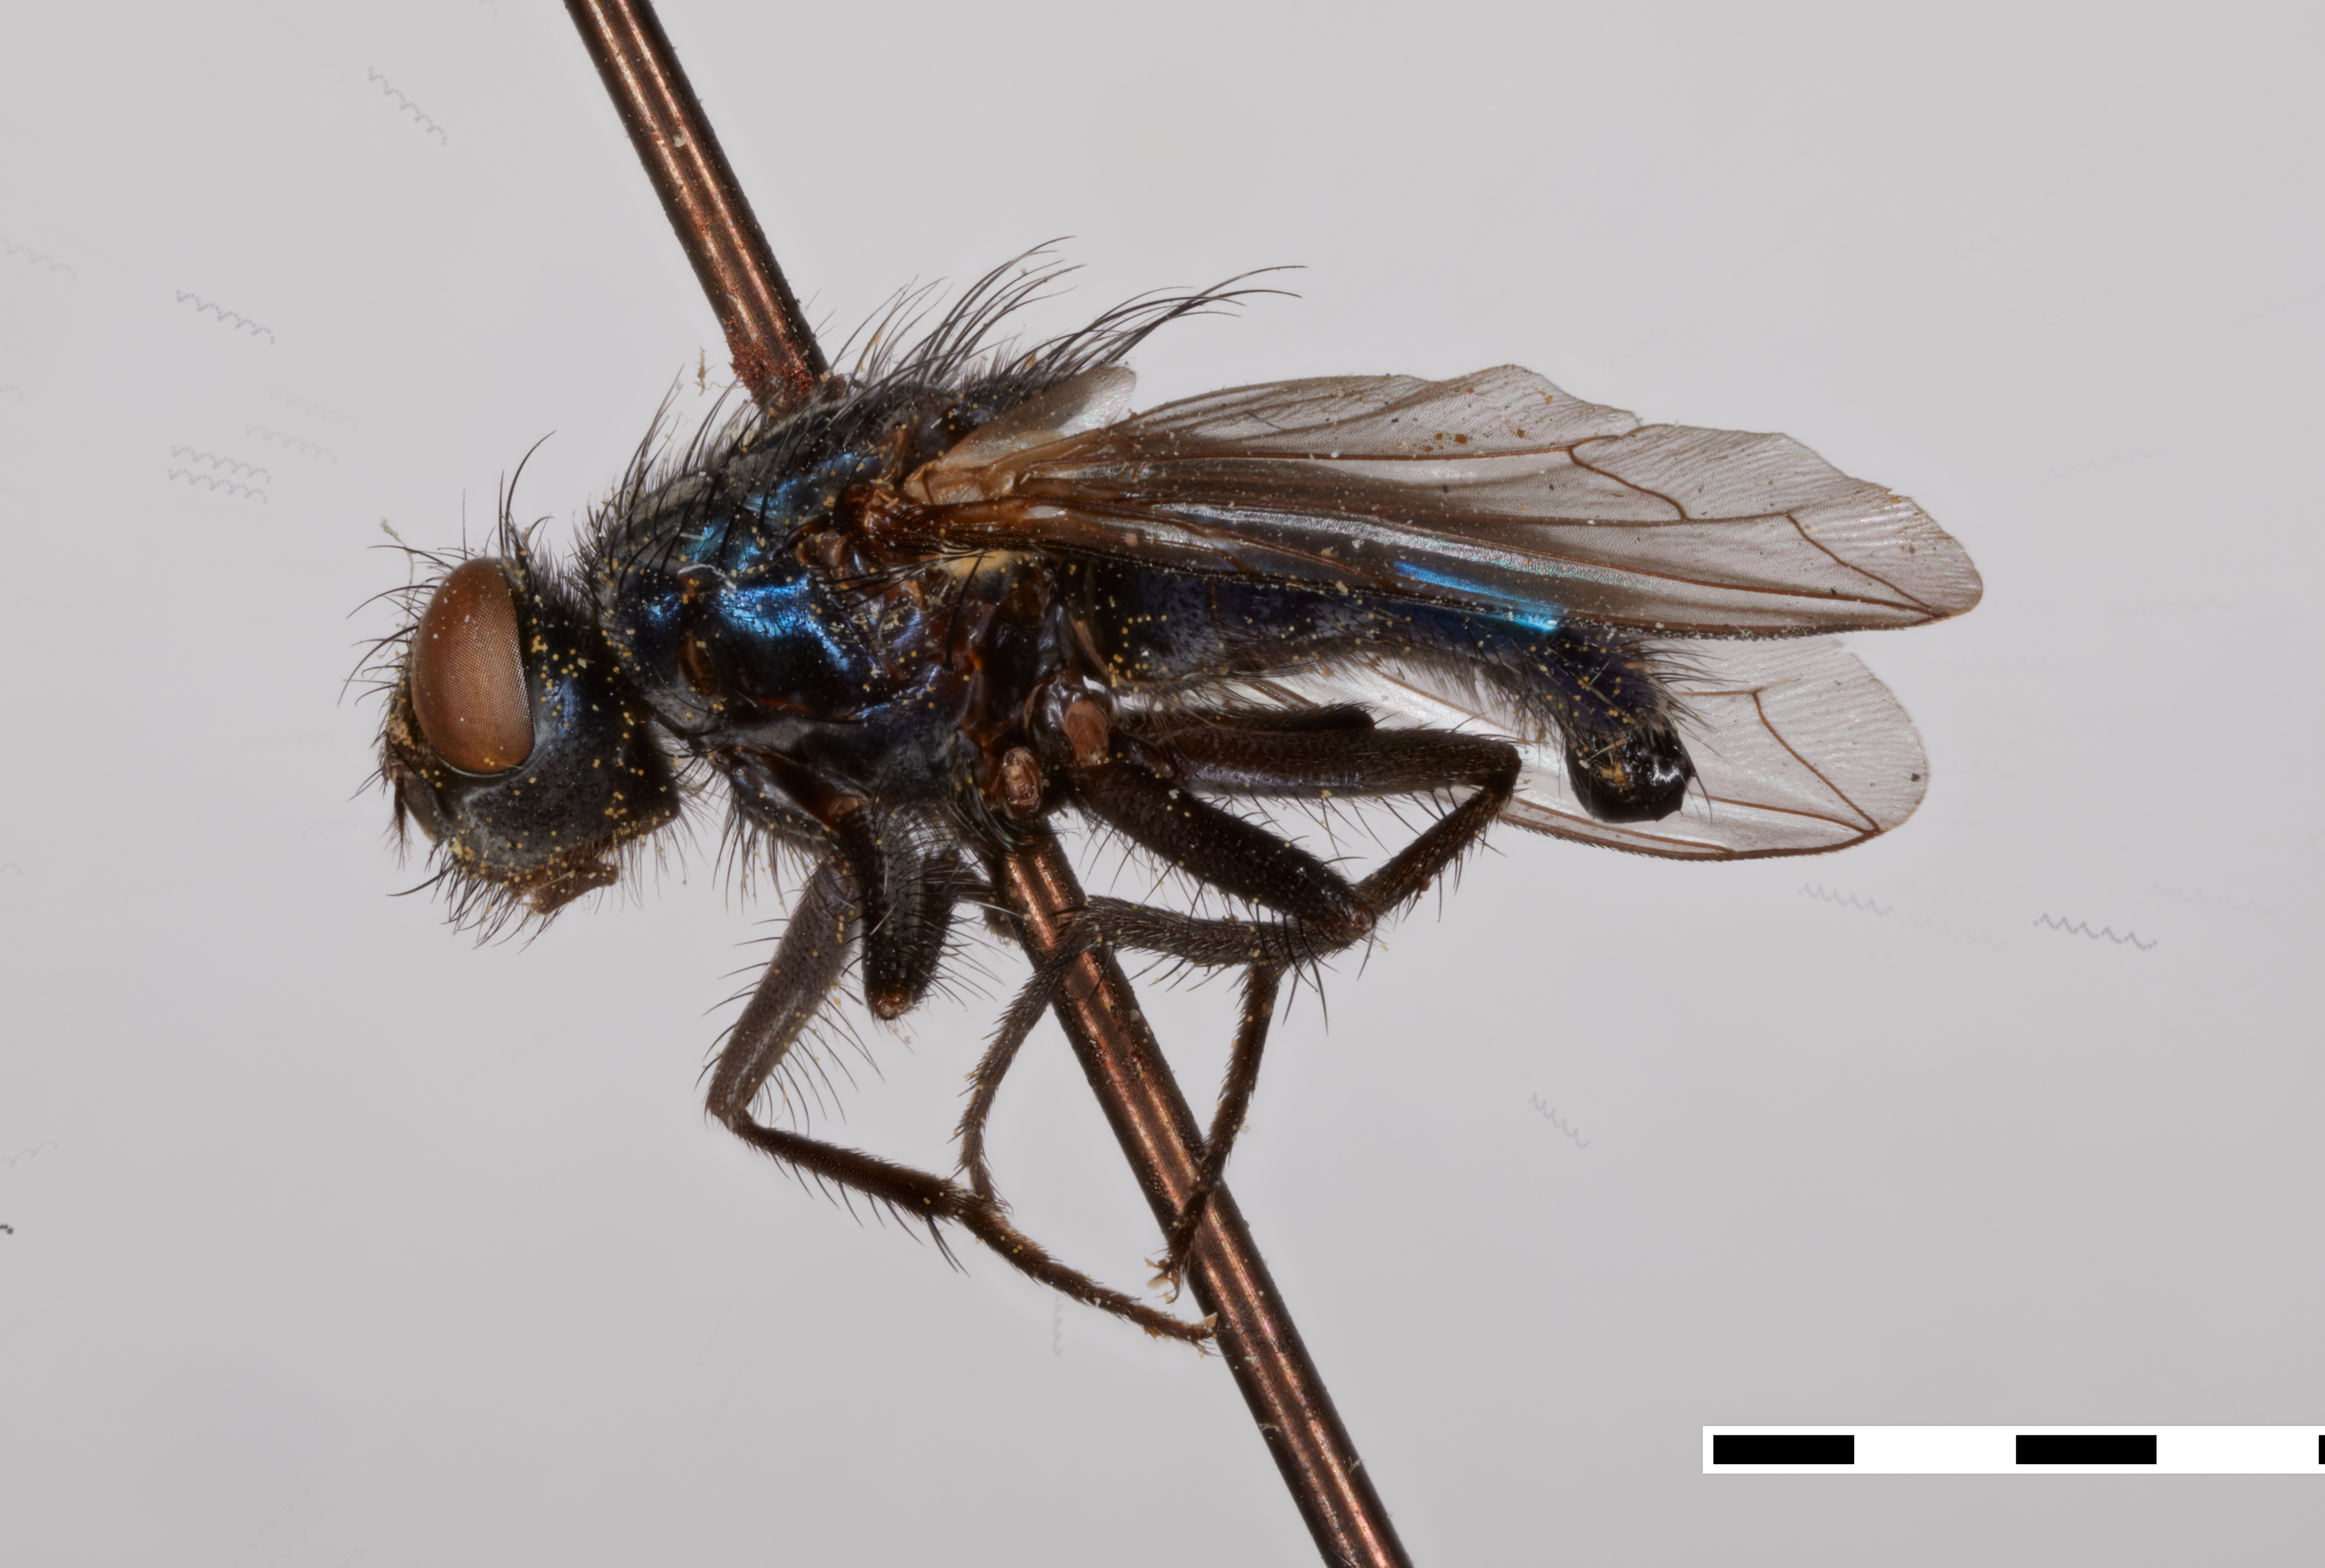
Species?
Apaulina sapphira
